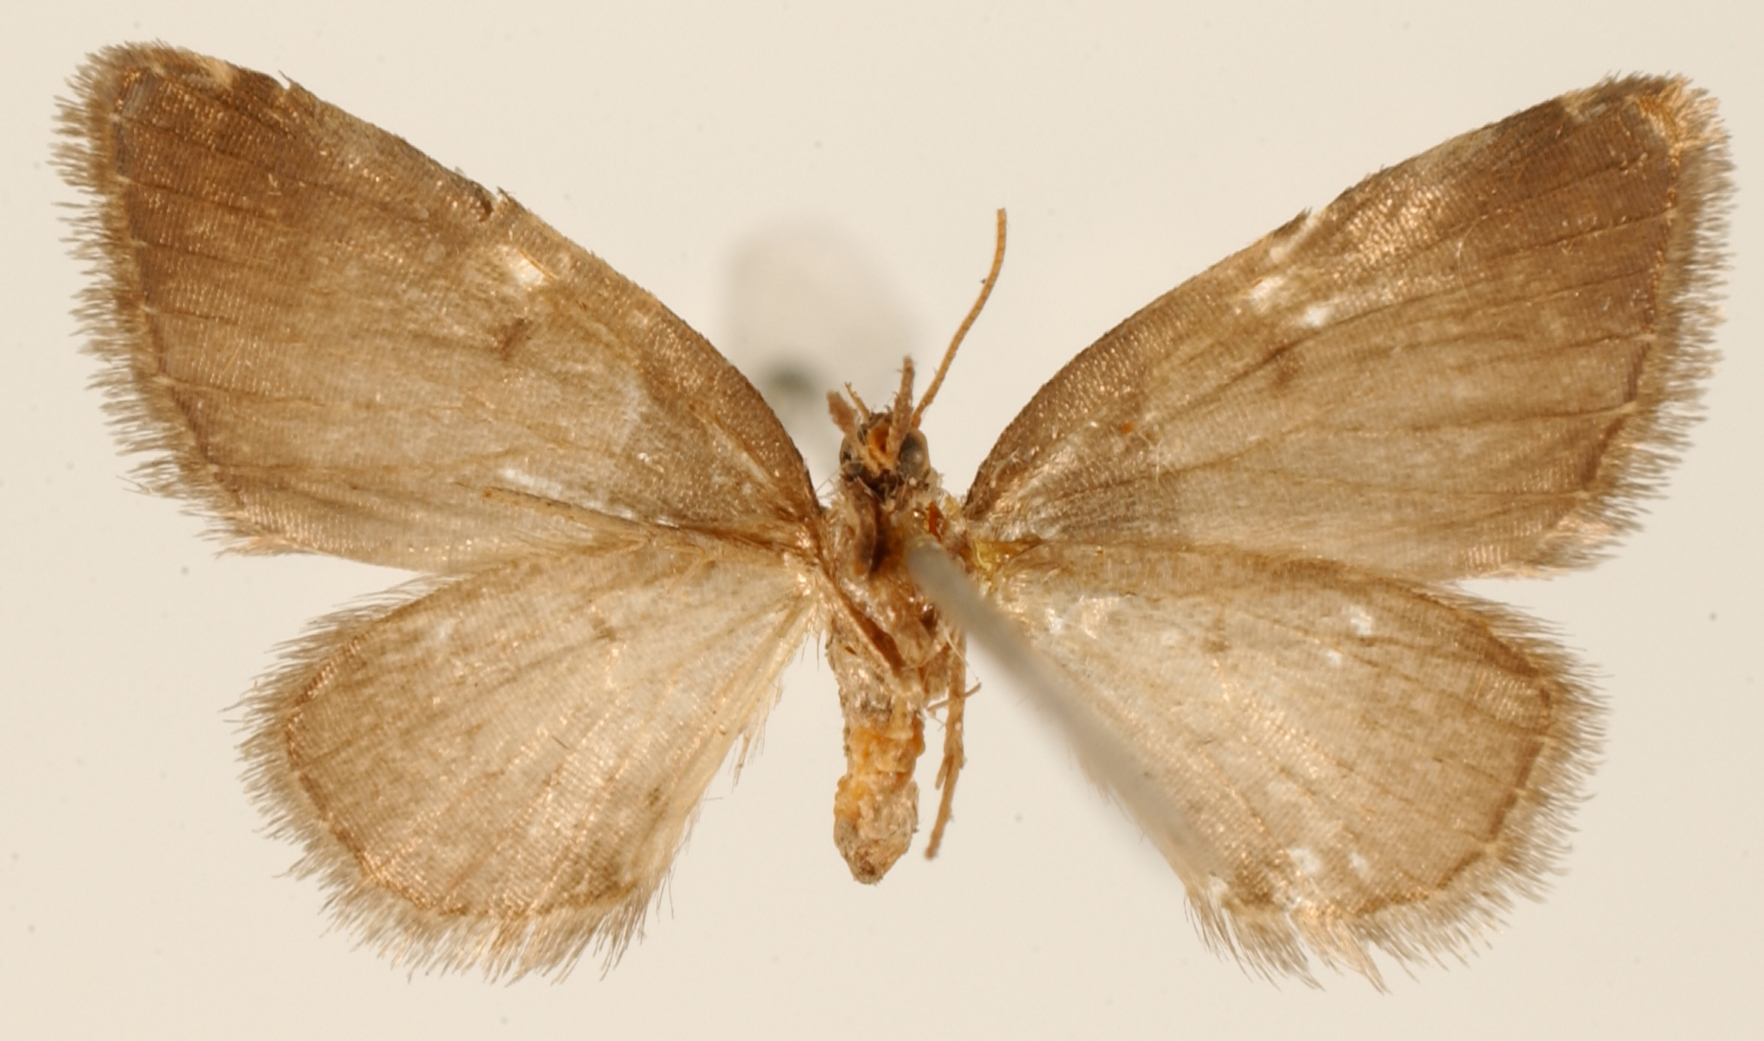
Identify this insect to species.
Perizoma pudens
